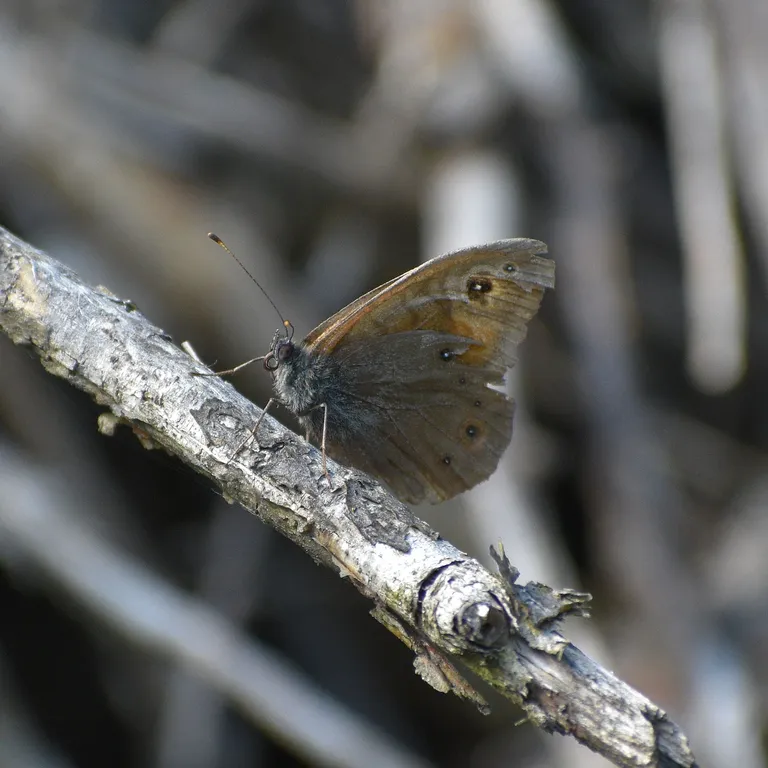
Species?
Lasiommata maera (also Pararge maera)
